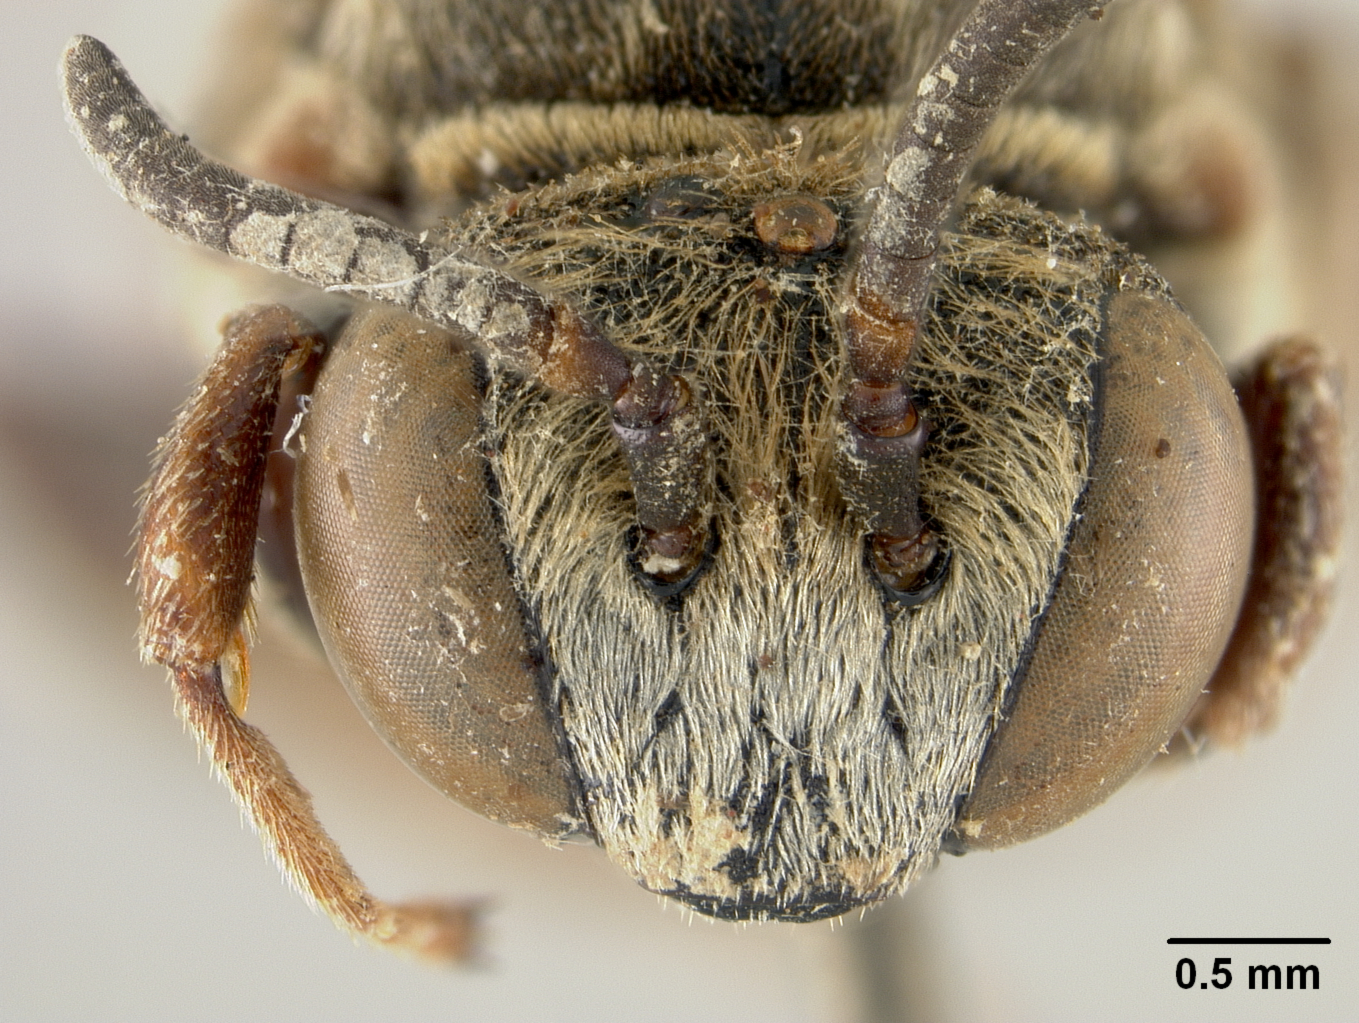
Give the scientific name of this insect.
Epeolus xanthurus
